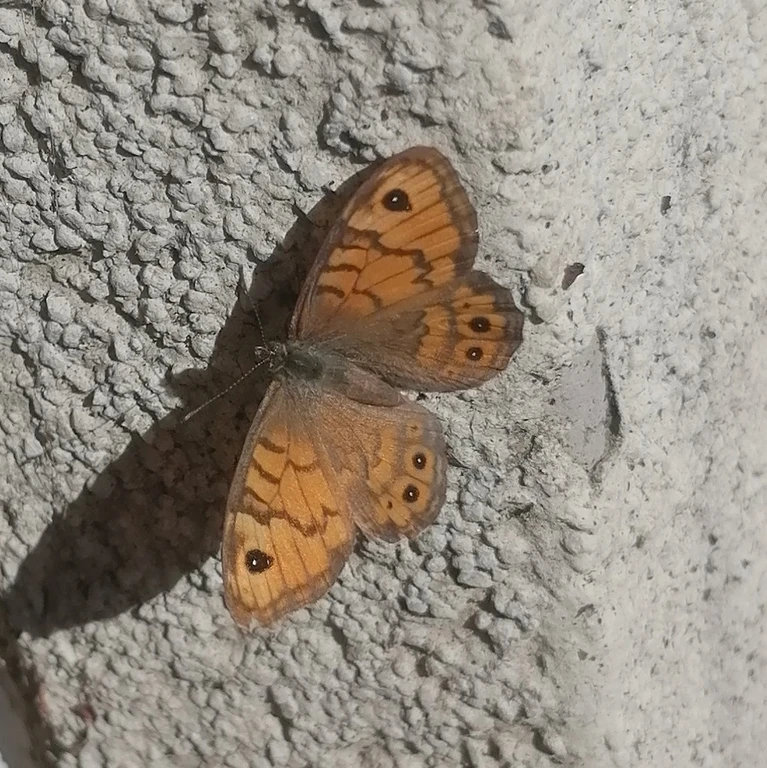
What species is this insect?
Lasiommata megera (also Pararge megera)
